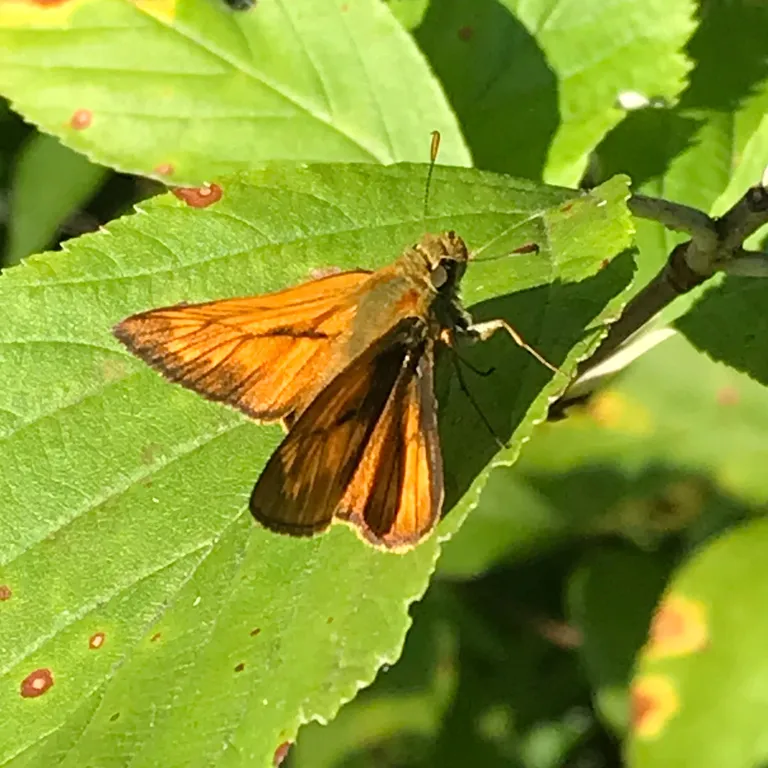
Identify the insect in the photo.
Ochlodes sylvanus (also Ochlodes venata)
